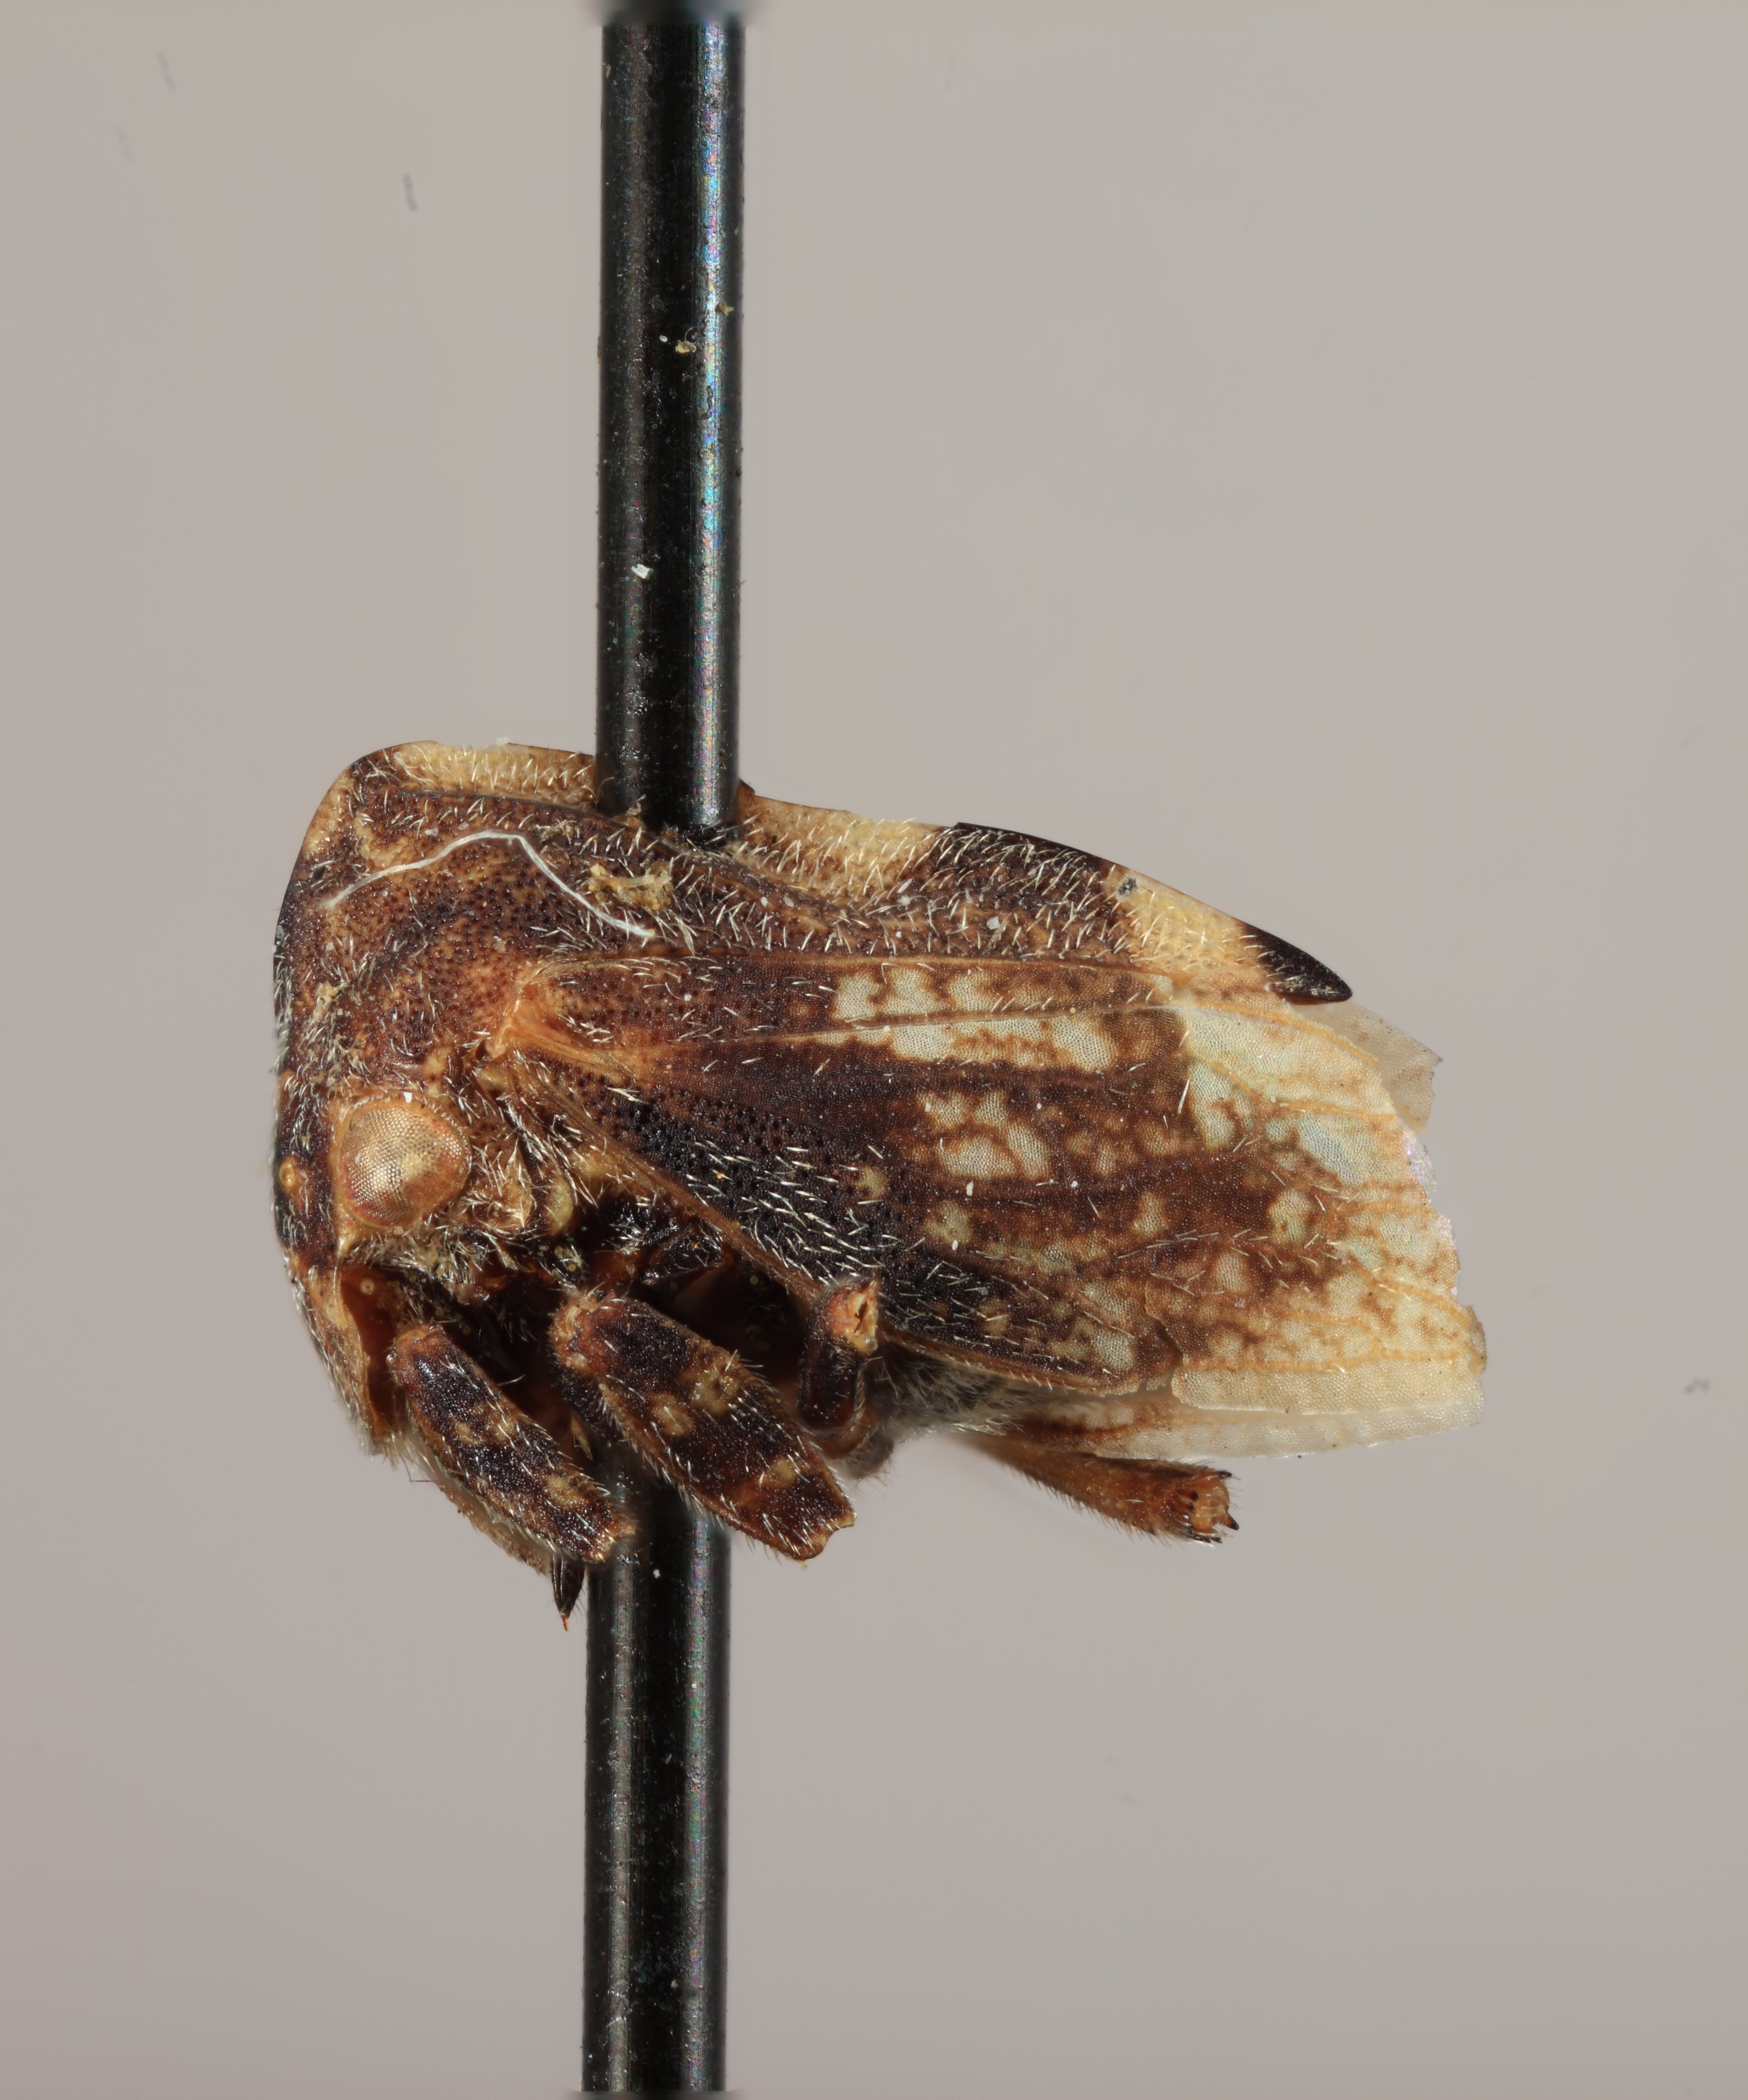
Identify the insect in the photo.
Lesioscyta trinotata
